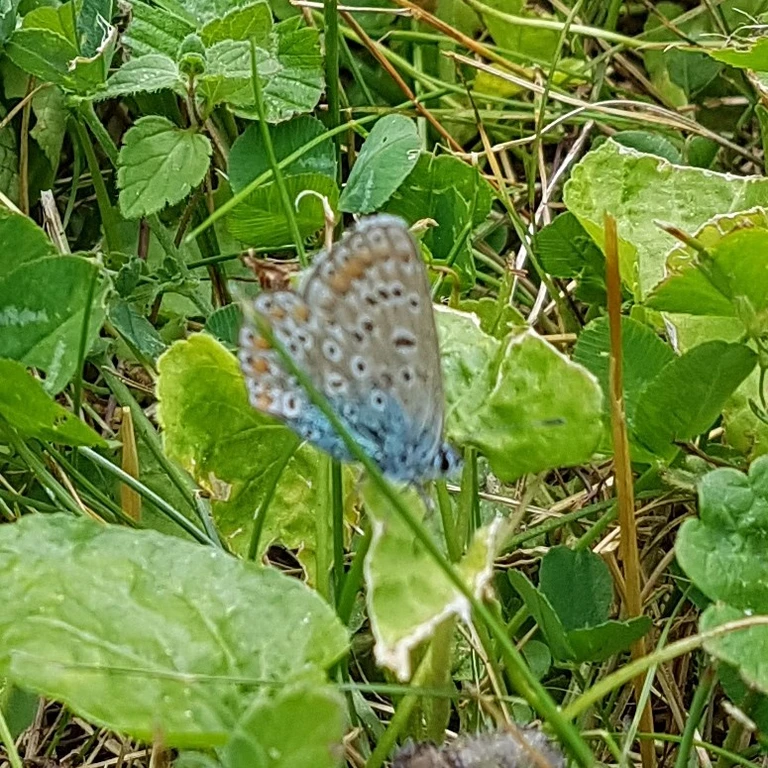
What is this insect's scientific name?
Polyommatus icarus
